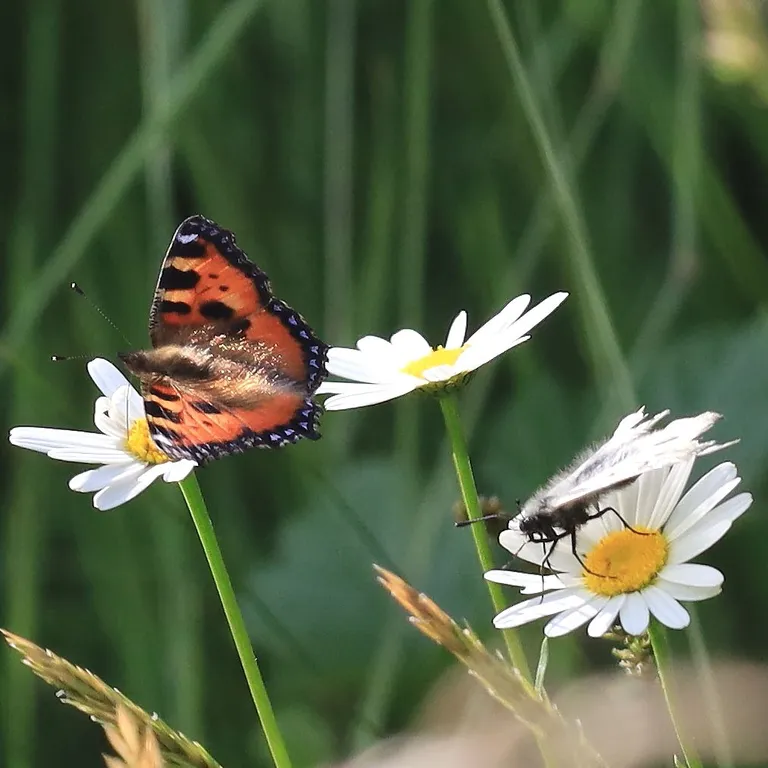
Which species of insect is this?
Aglais urticae
